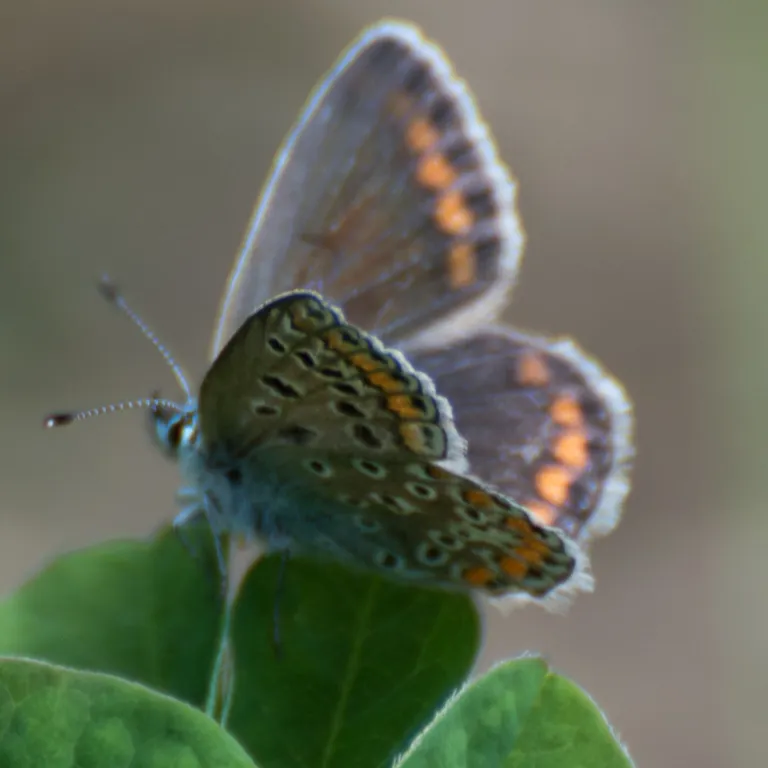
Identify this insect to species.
Polyommatus icarus
